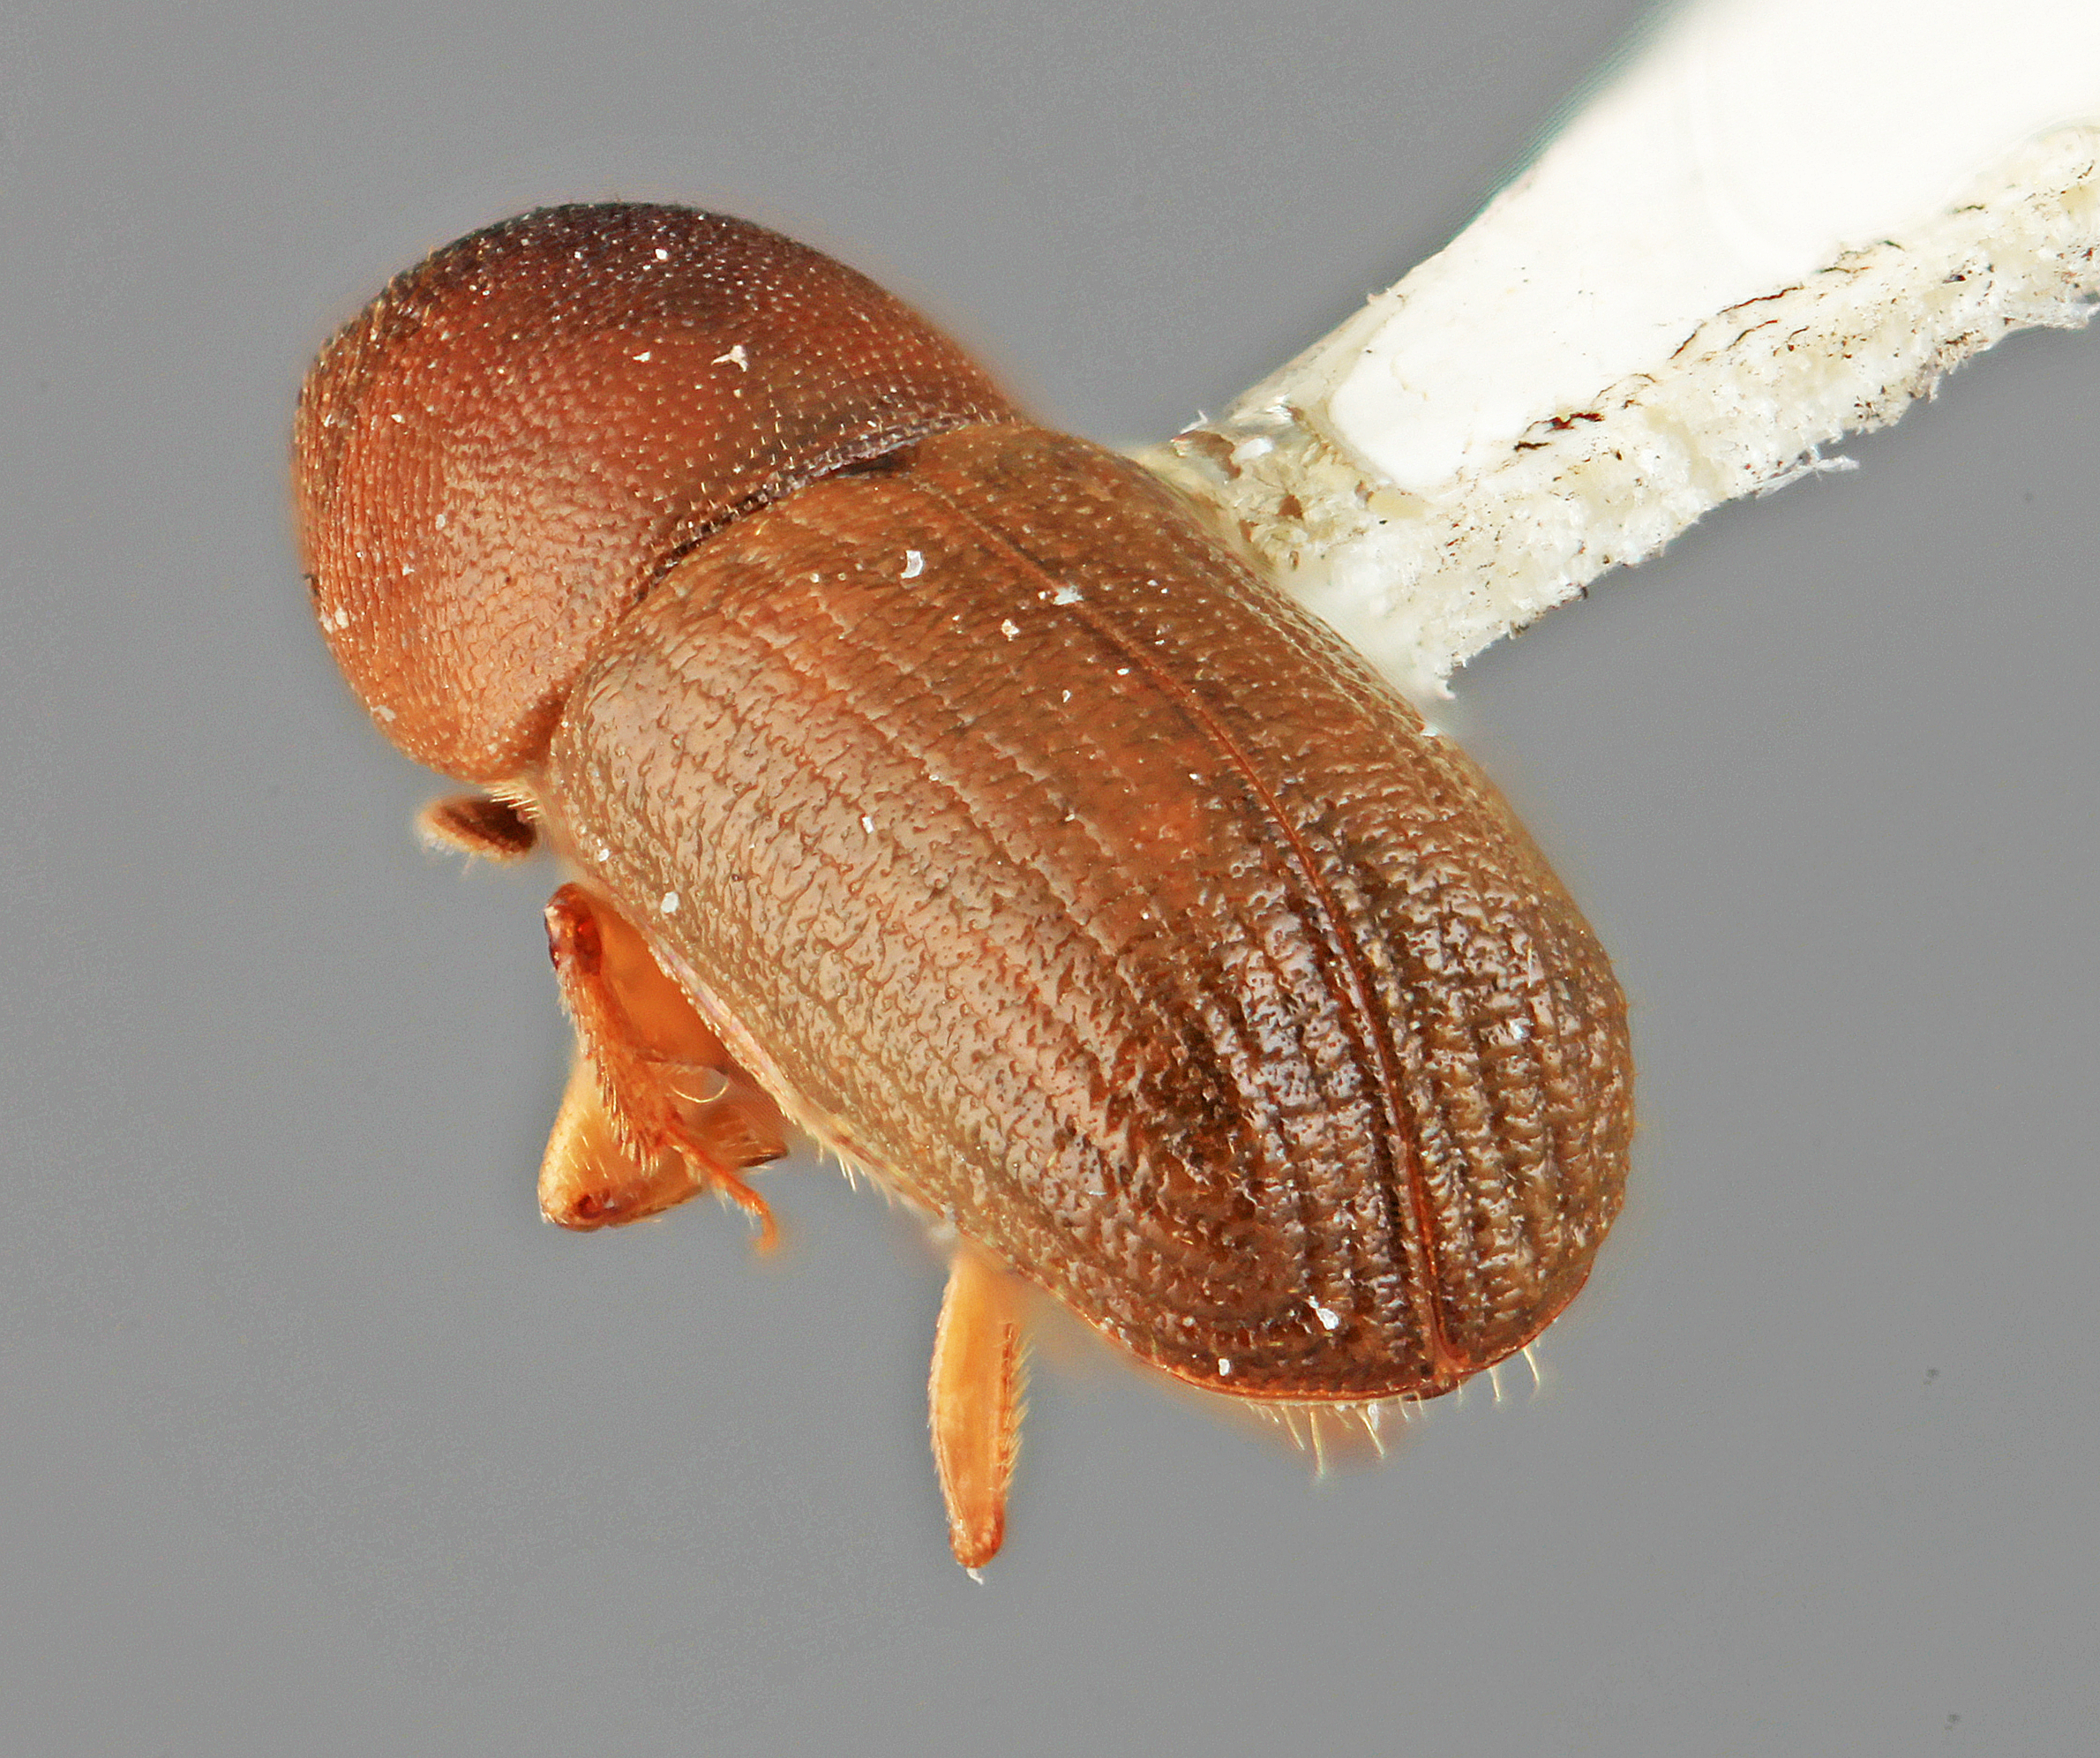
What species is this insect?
Dendroterus defectus
